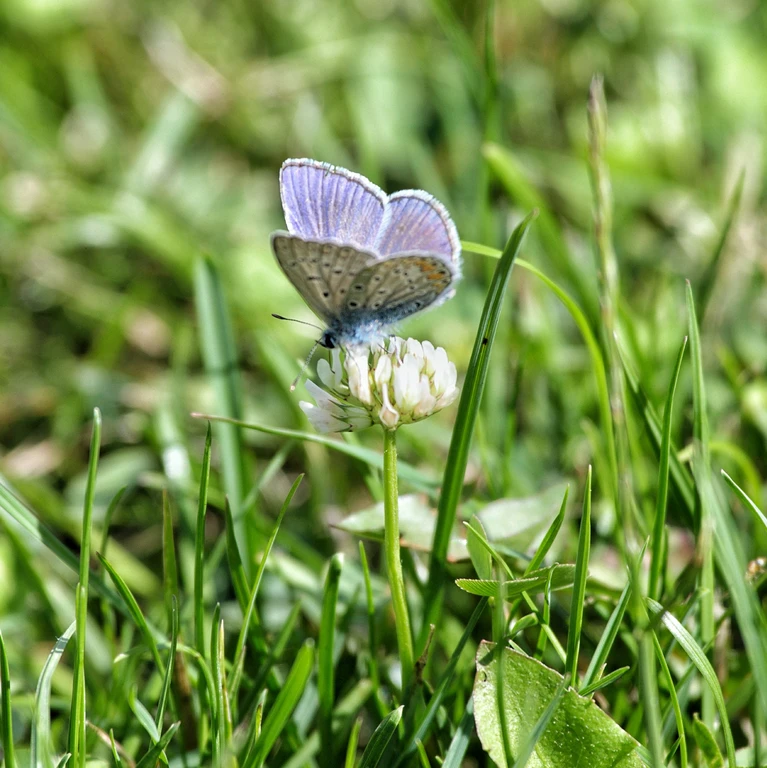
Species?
Polyommatus icarus
